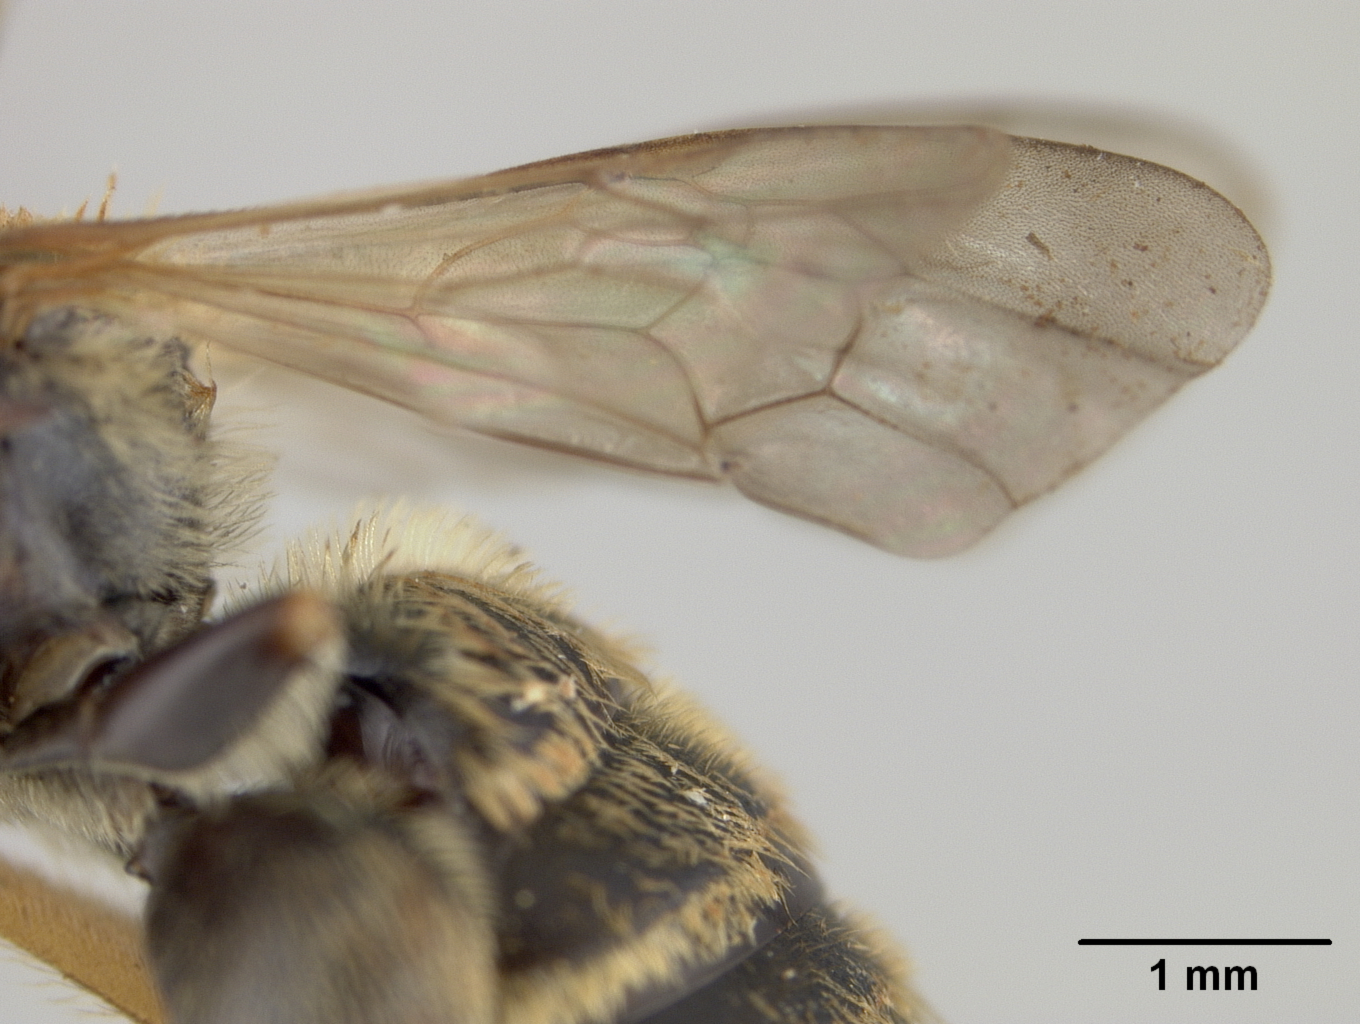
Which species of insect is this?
Nomia goniognatha
